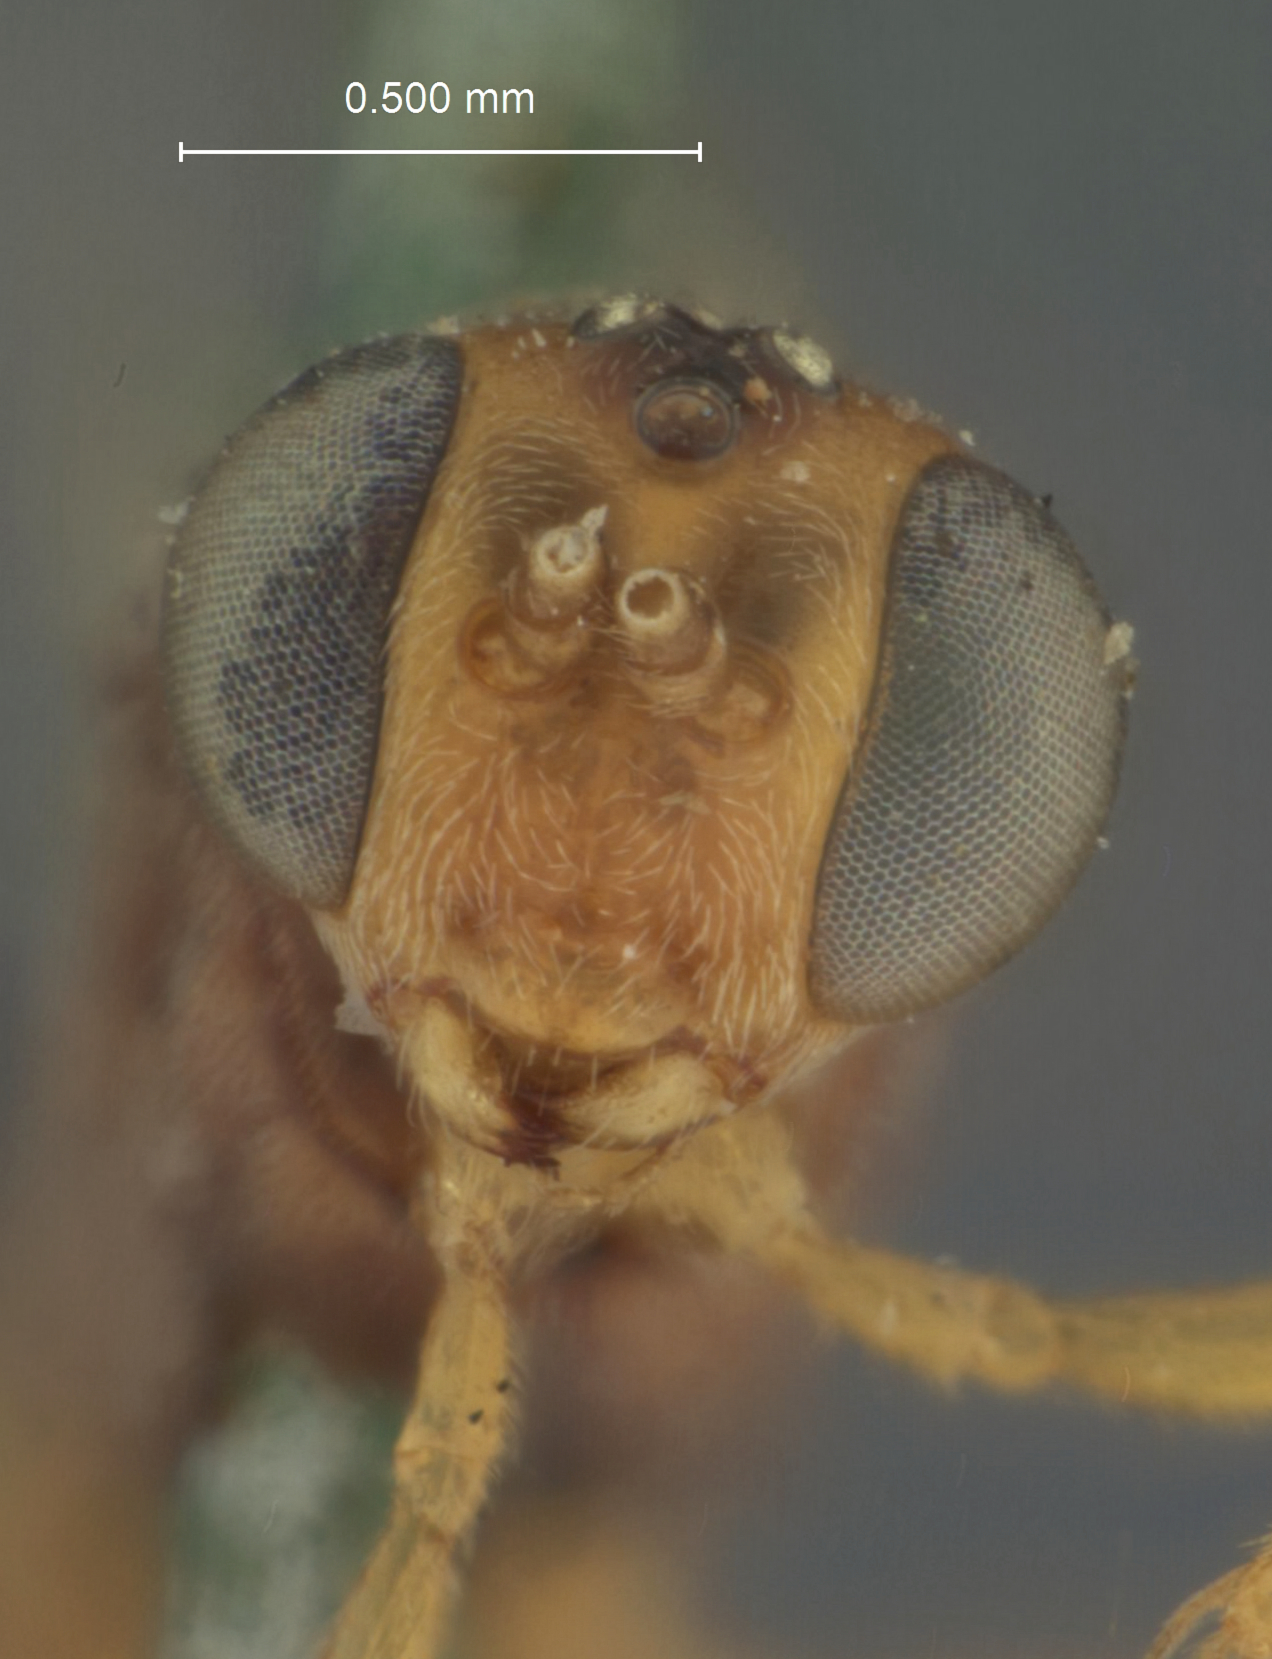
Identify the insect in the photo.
Porizon agilis
